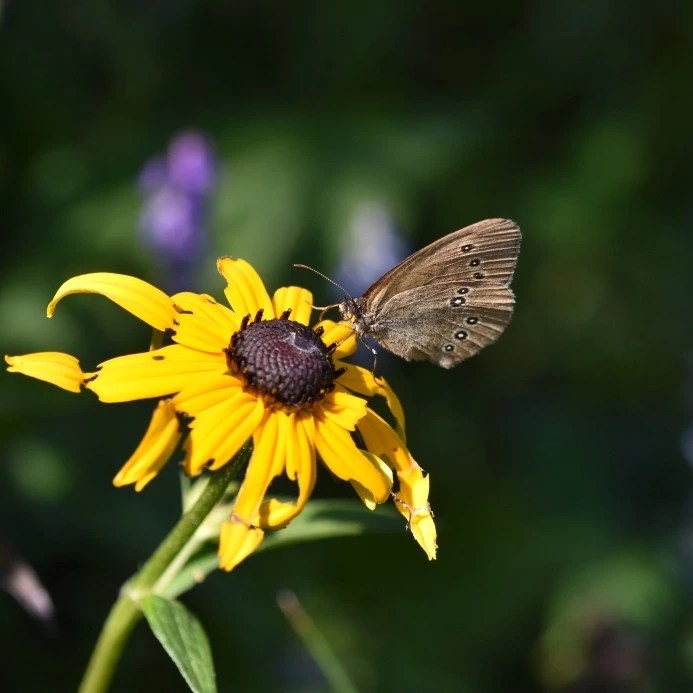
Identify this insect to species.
Aphantopus hyperantus
